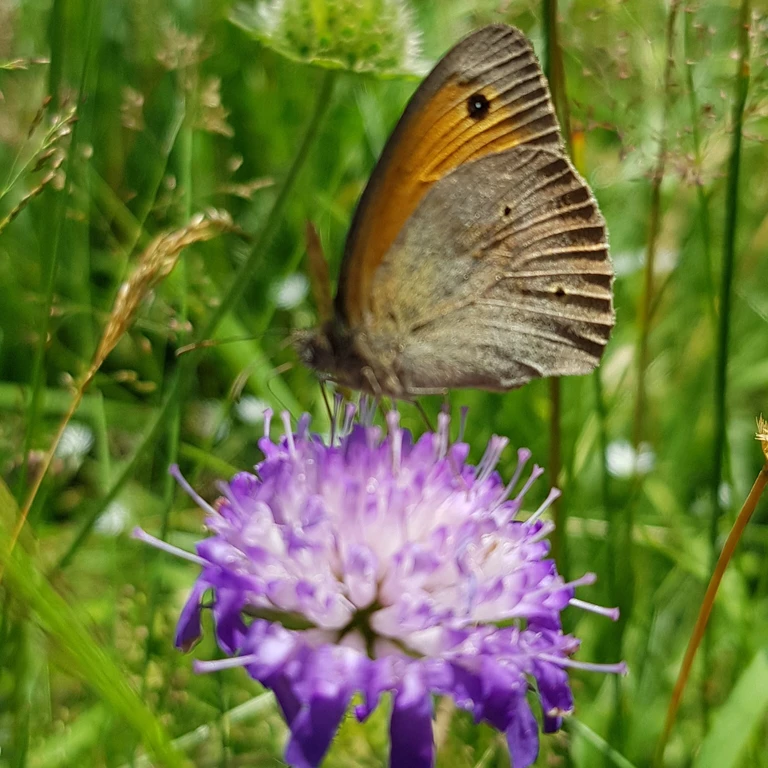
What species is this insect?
Maniola jurtina
